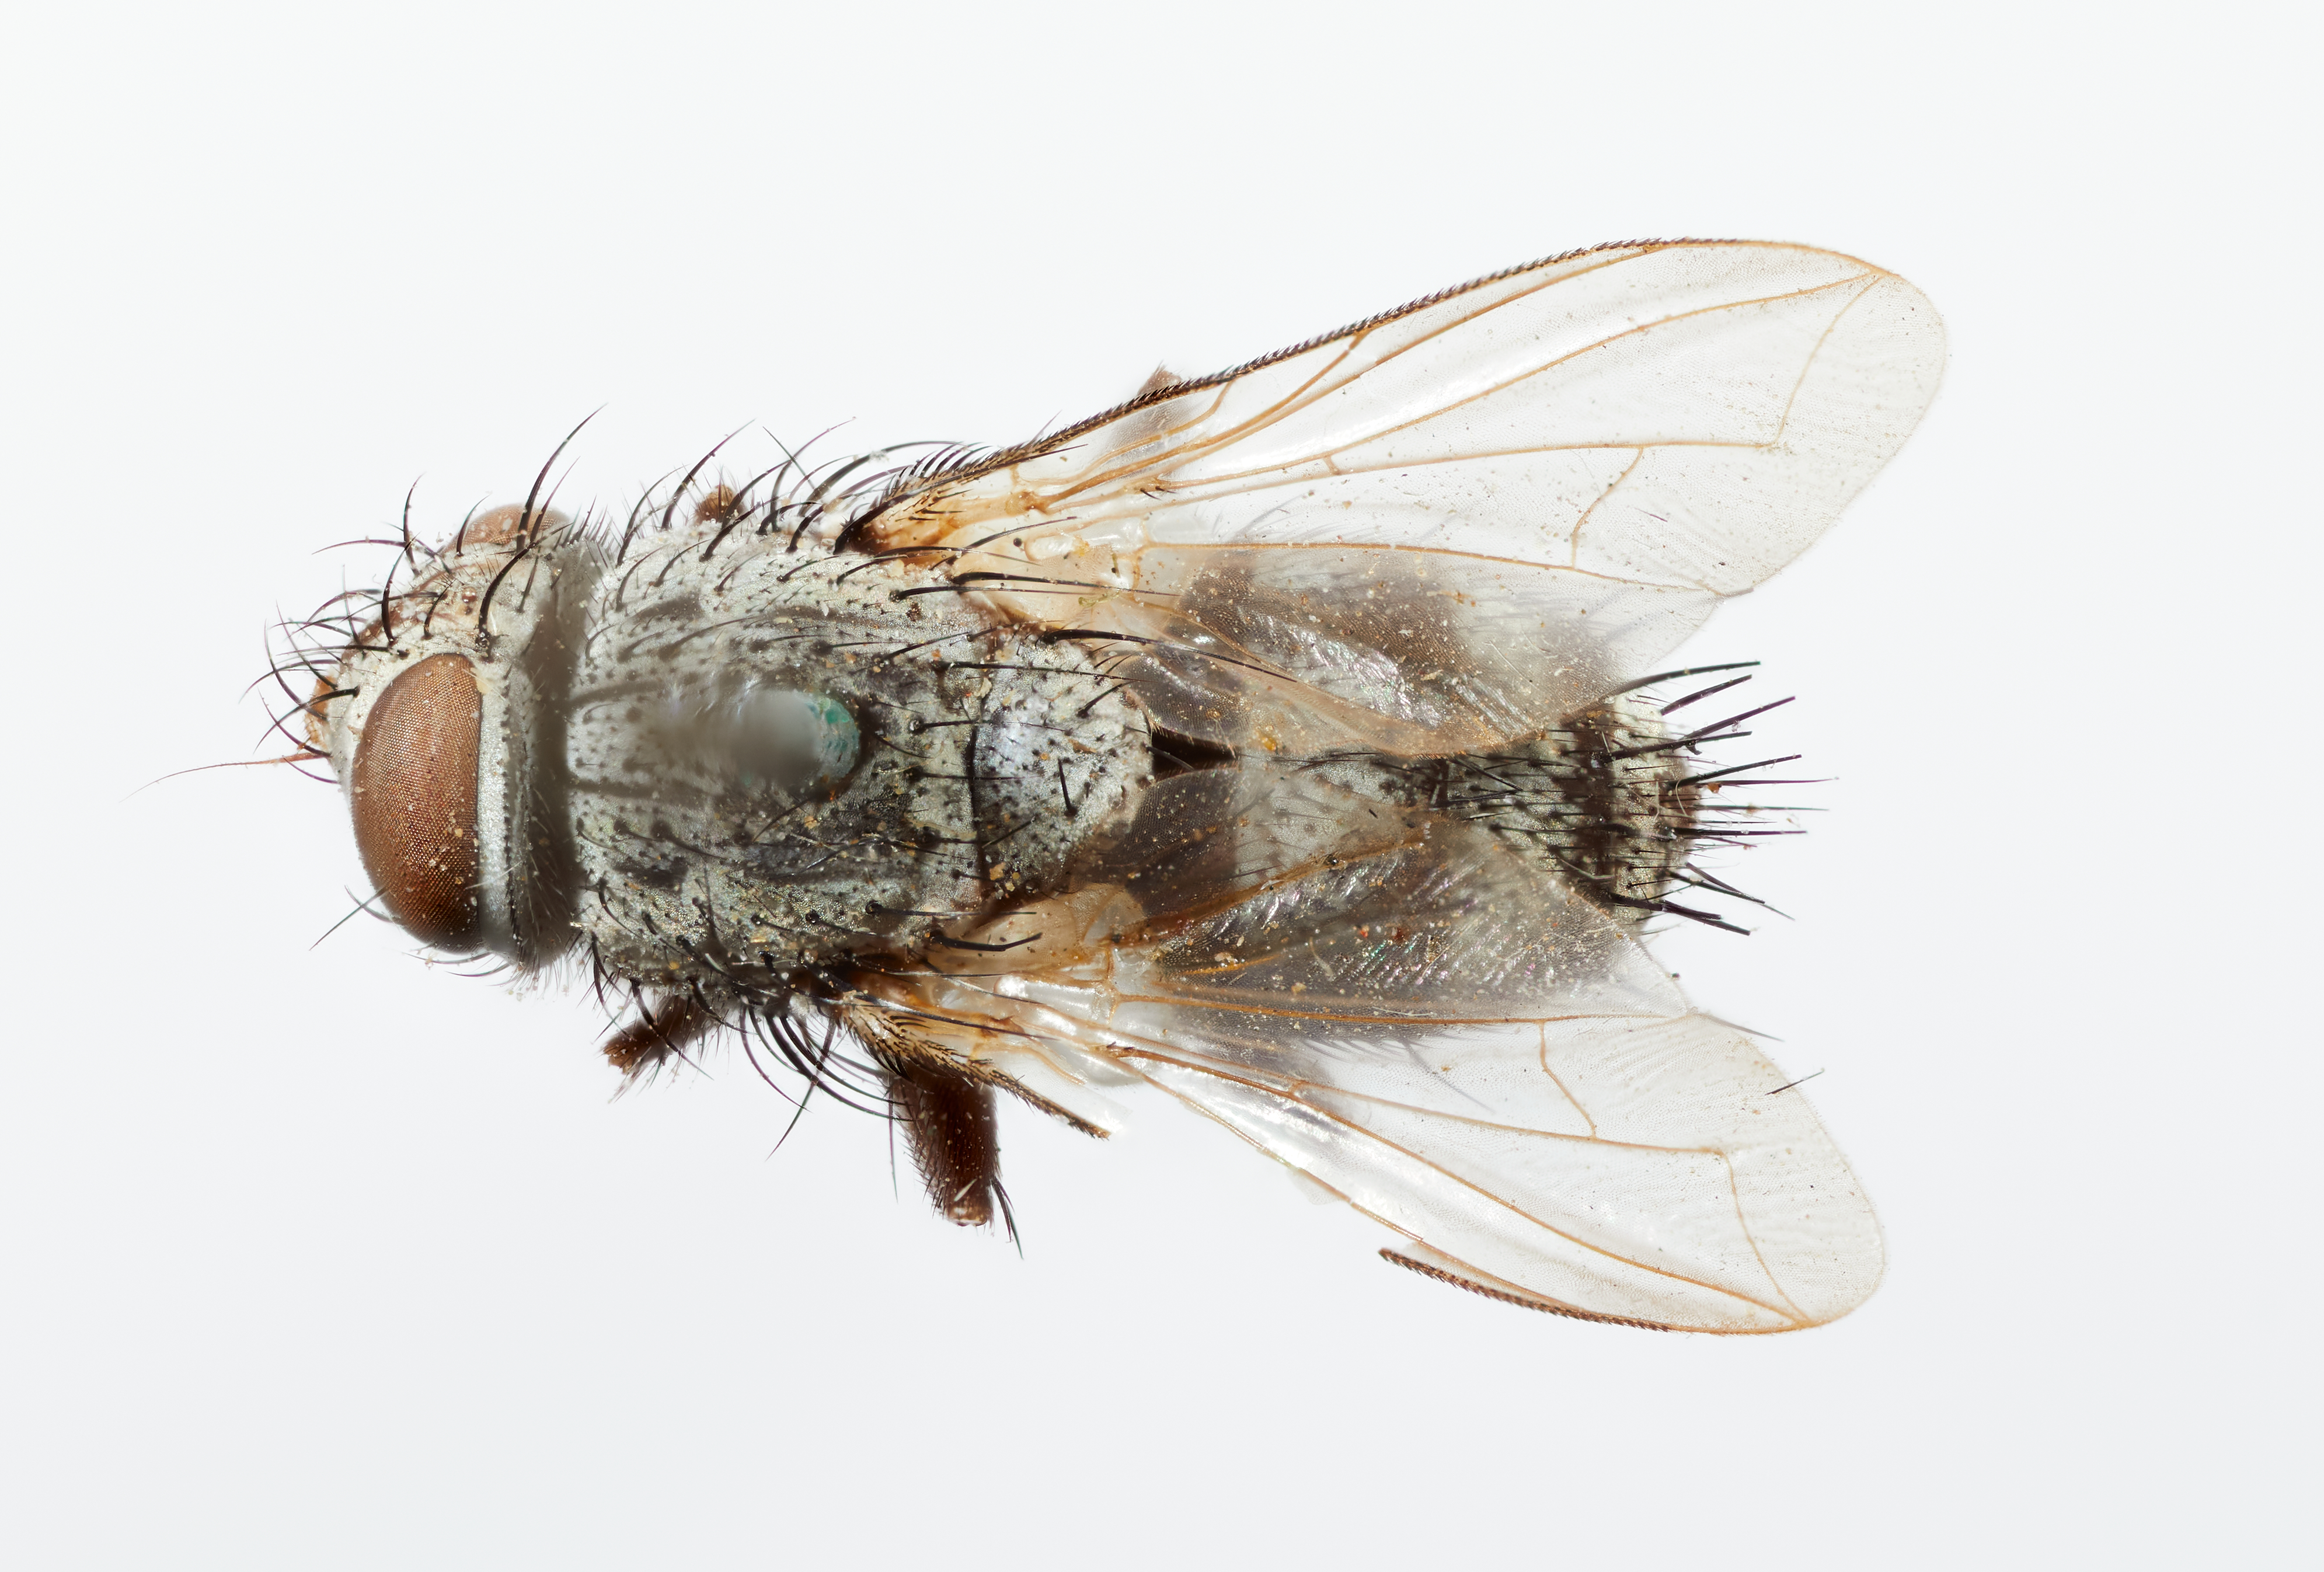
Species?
Hyphantrophaga hyphantriae
